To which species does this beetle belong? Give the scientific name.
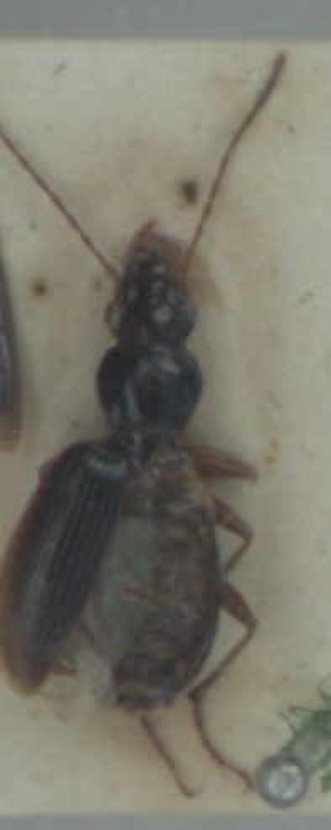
Paranchus albipes
